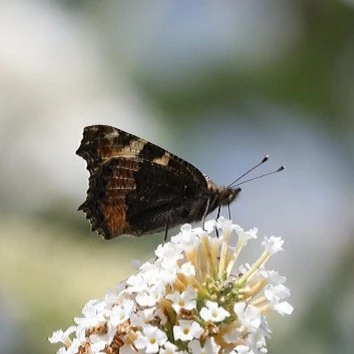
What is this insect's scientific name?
Aglais urticae
